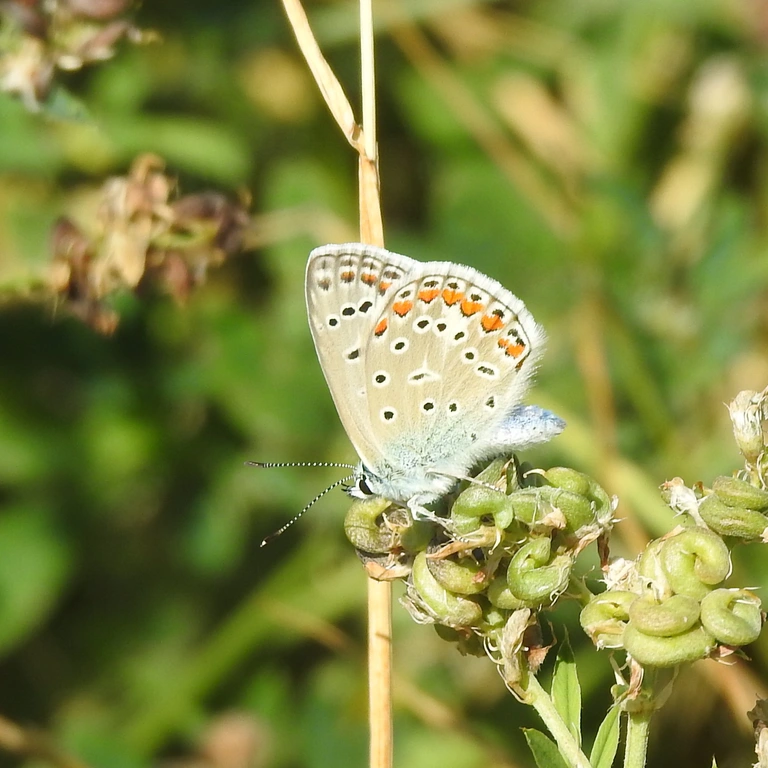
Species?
Polyommatus icarus
